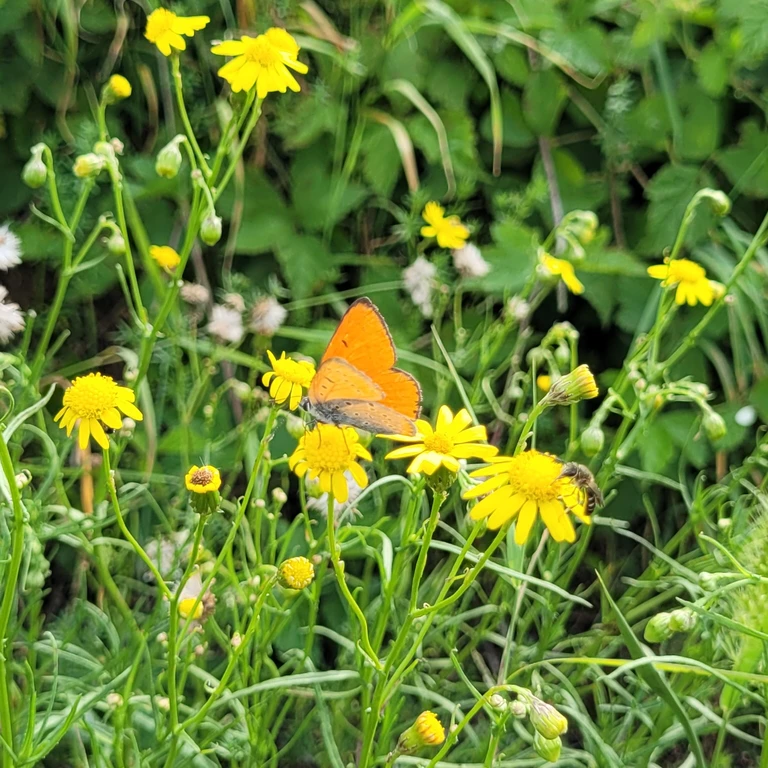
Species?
Lycaena dispar
